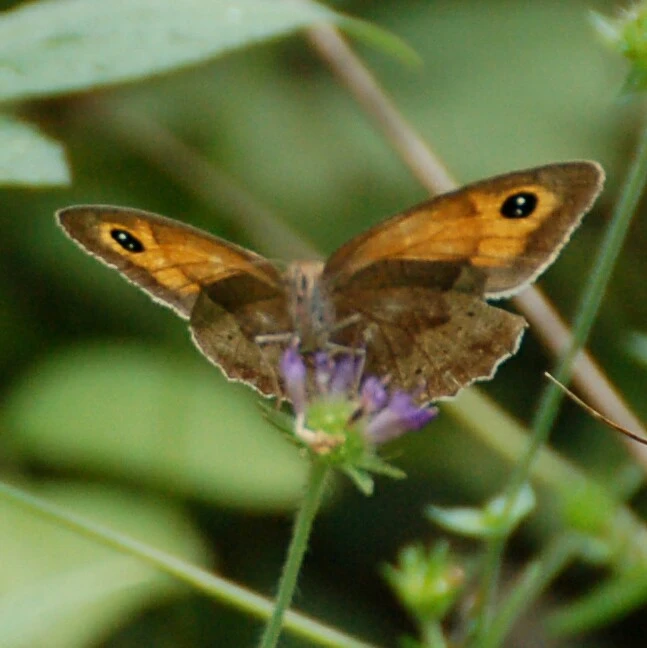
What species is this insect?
Maniola jurtina
